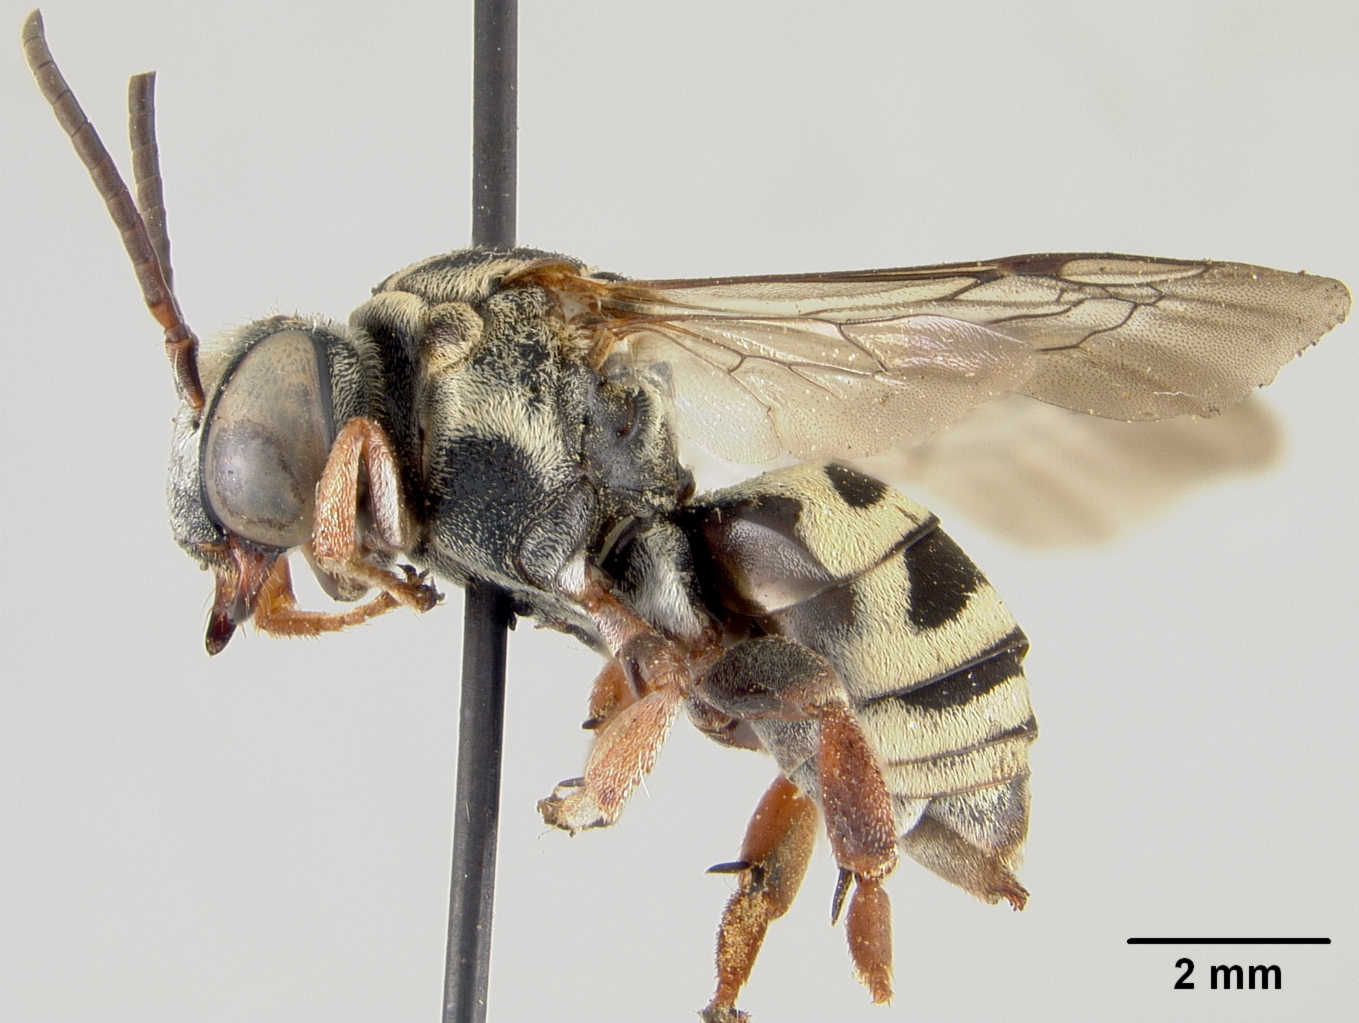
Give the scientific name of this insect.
Triepeolus junctus
